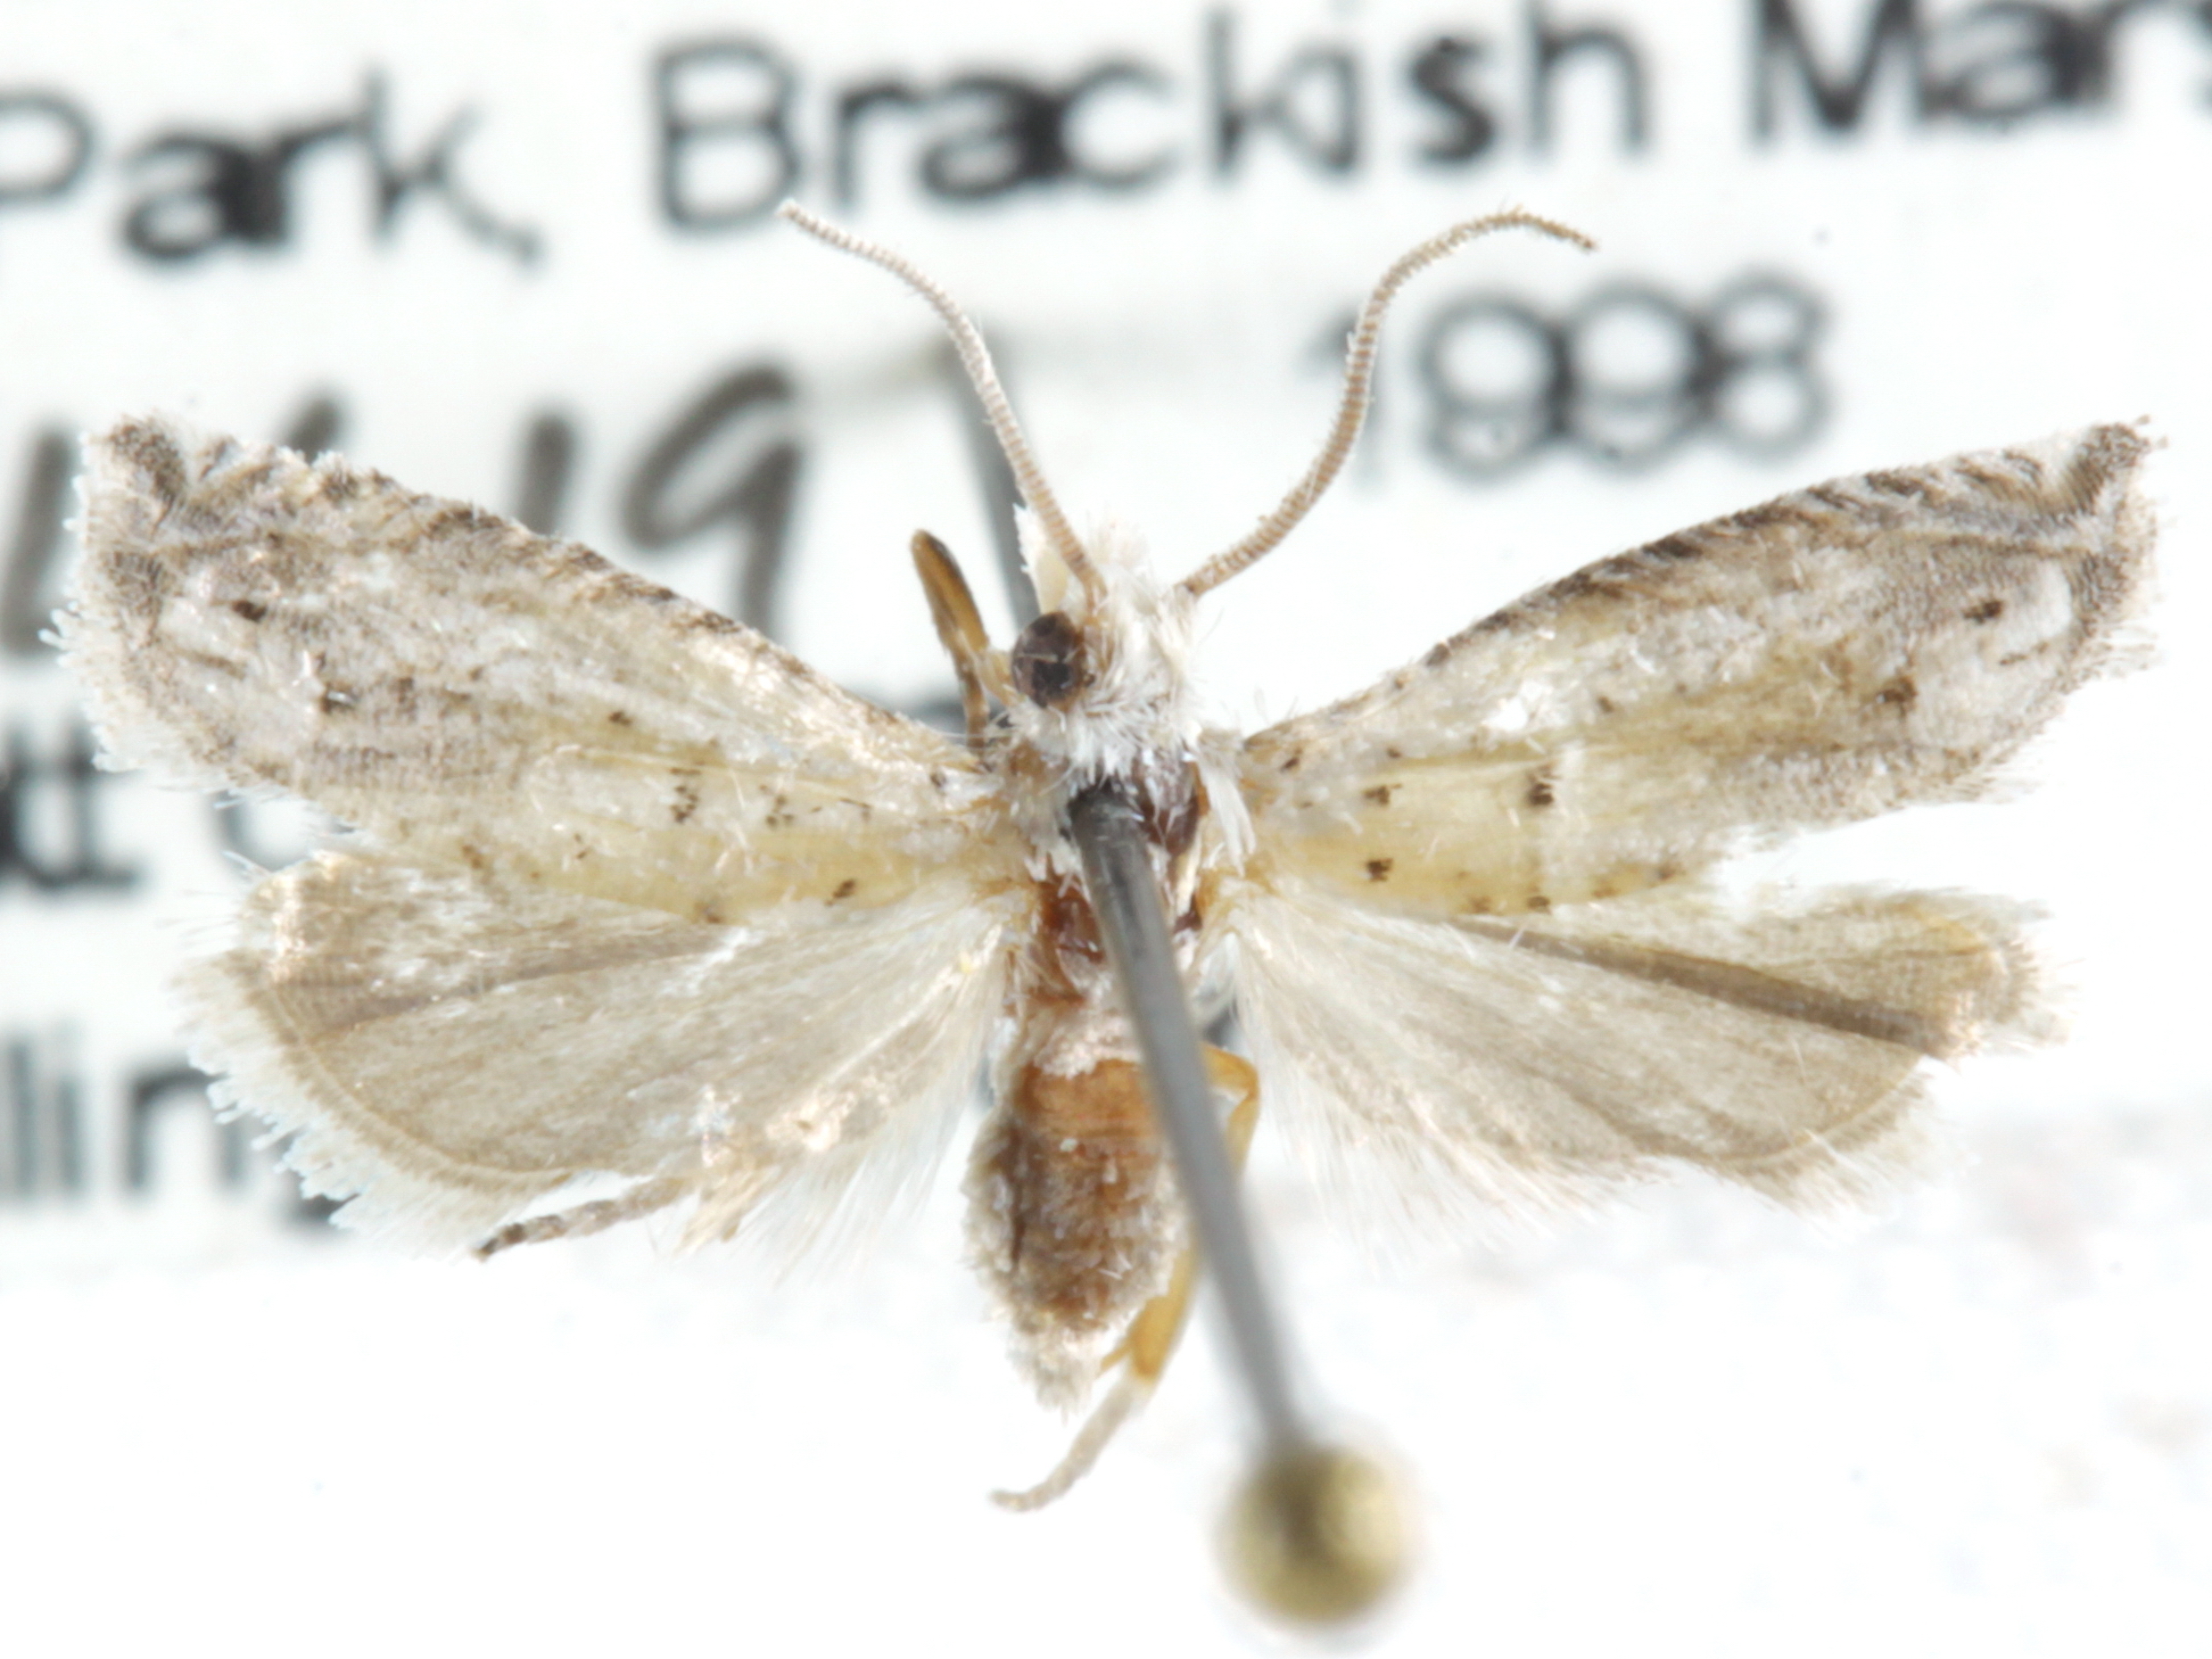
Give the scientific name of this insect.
Epiblema separationis
